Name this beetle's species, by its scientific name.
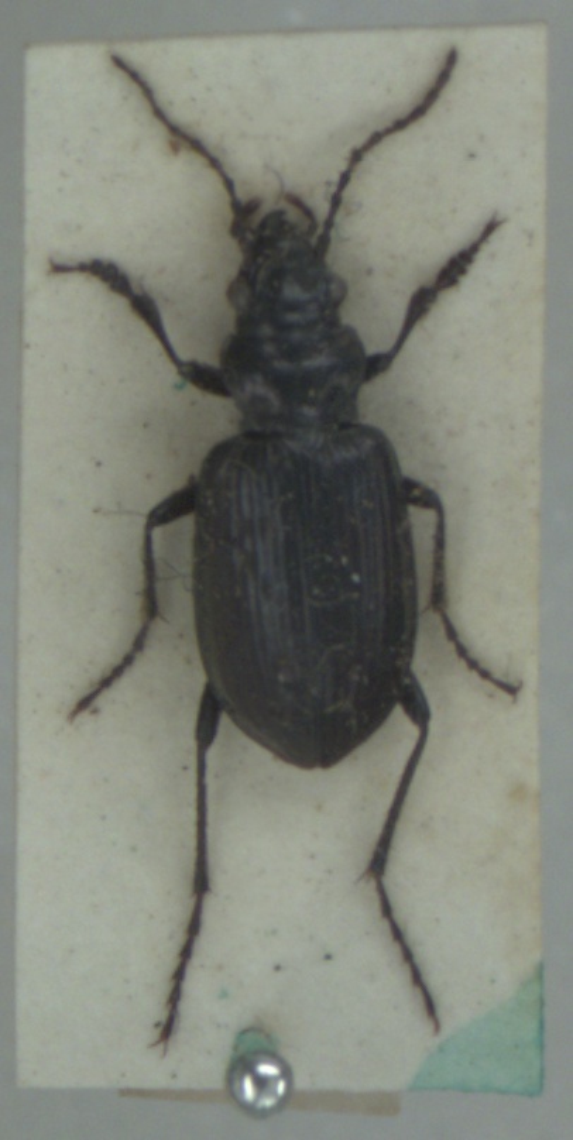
Pelophila borealis
